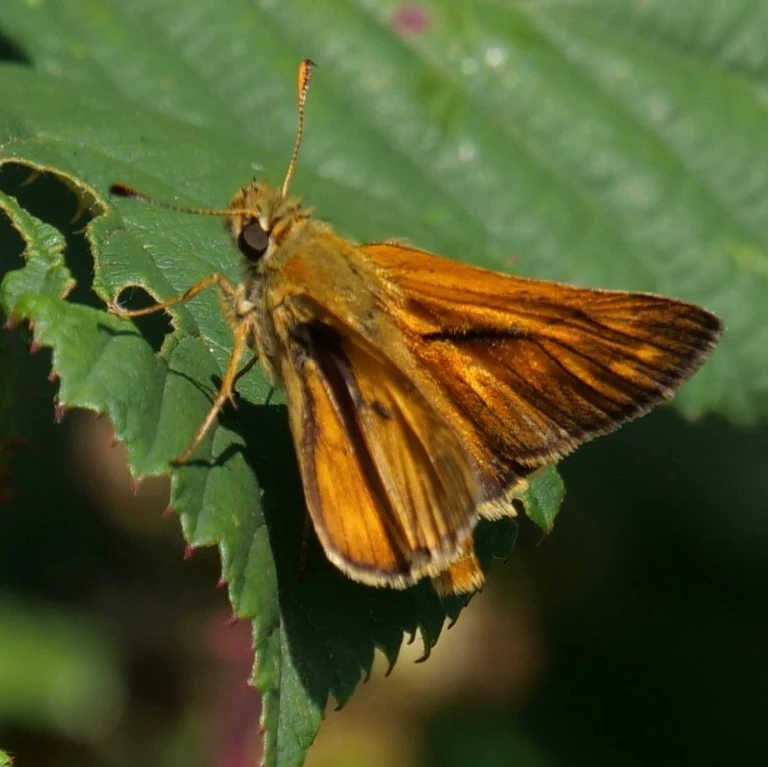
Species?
Ochlodes sylvanus (also Ochlodes venata)
